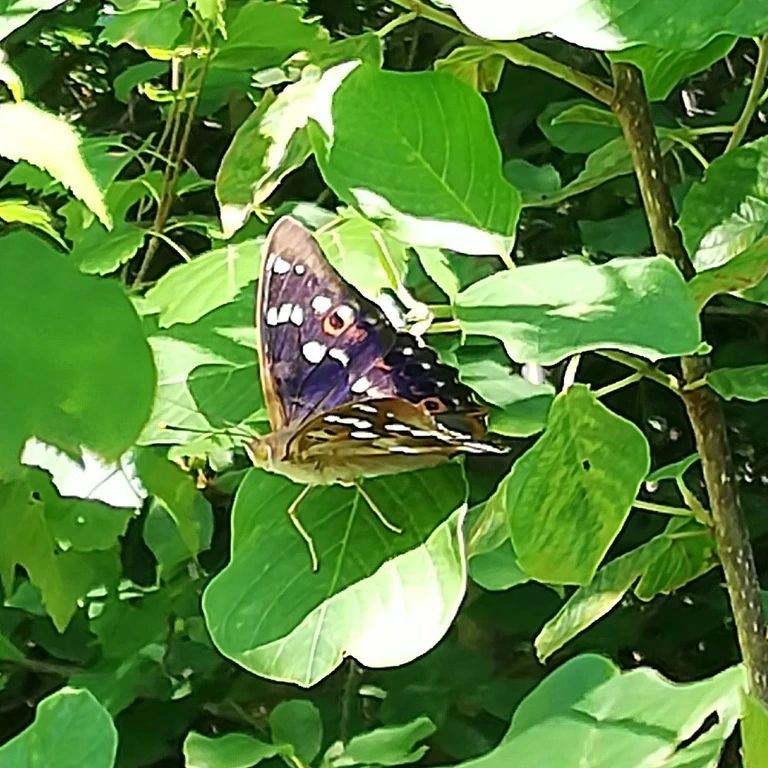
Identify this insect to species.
Apatura ilia
